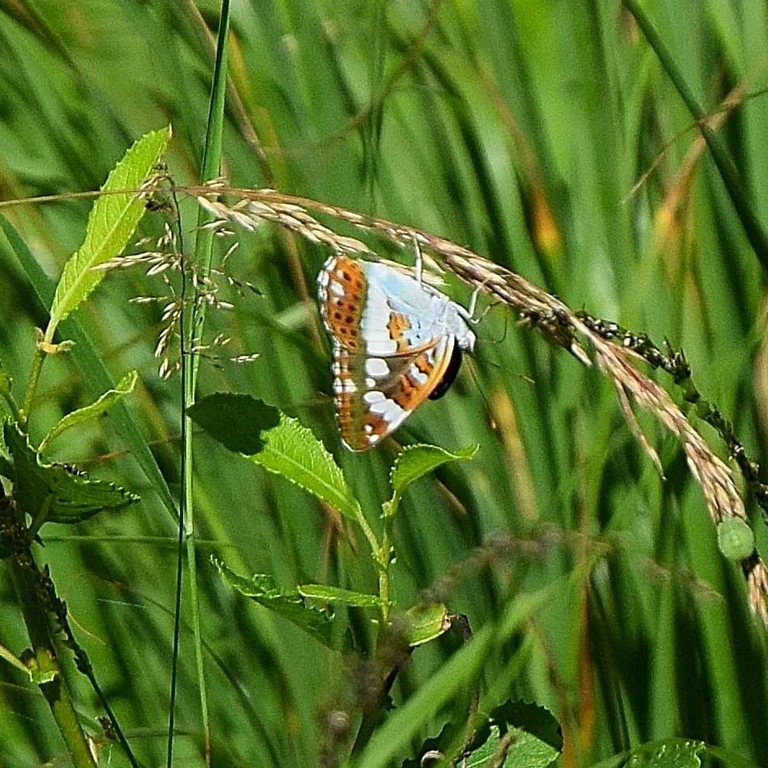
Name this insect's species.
Limenitis camilla (also Ladoga camilla)
